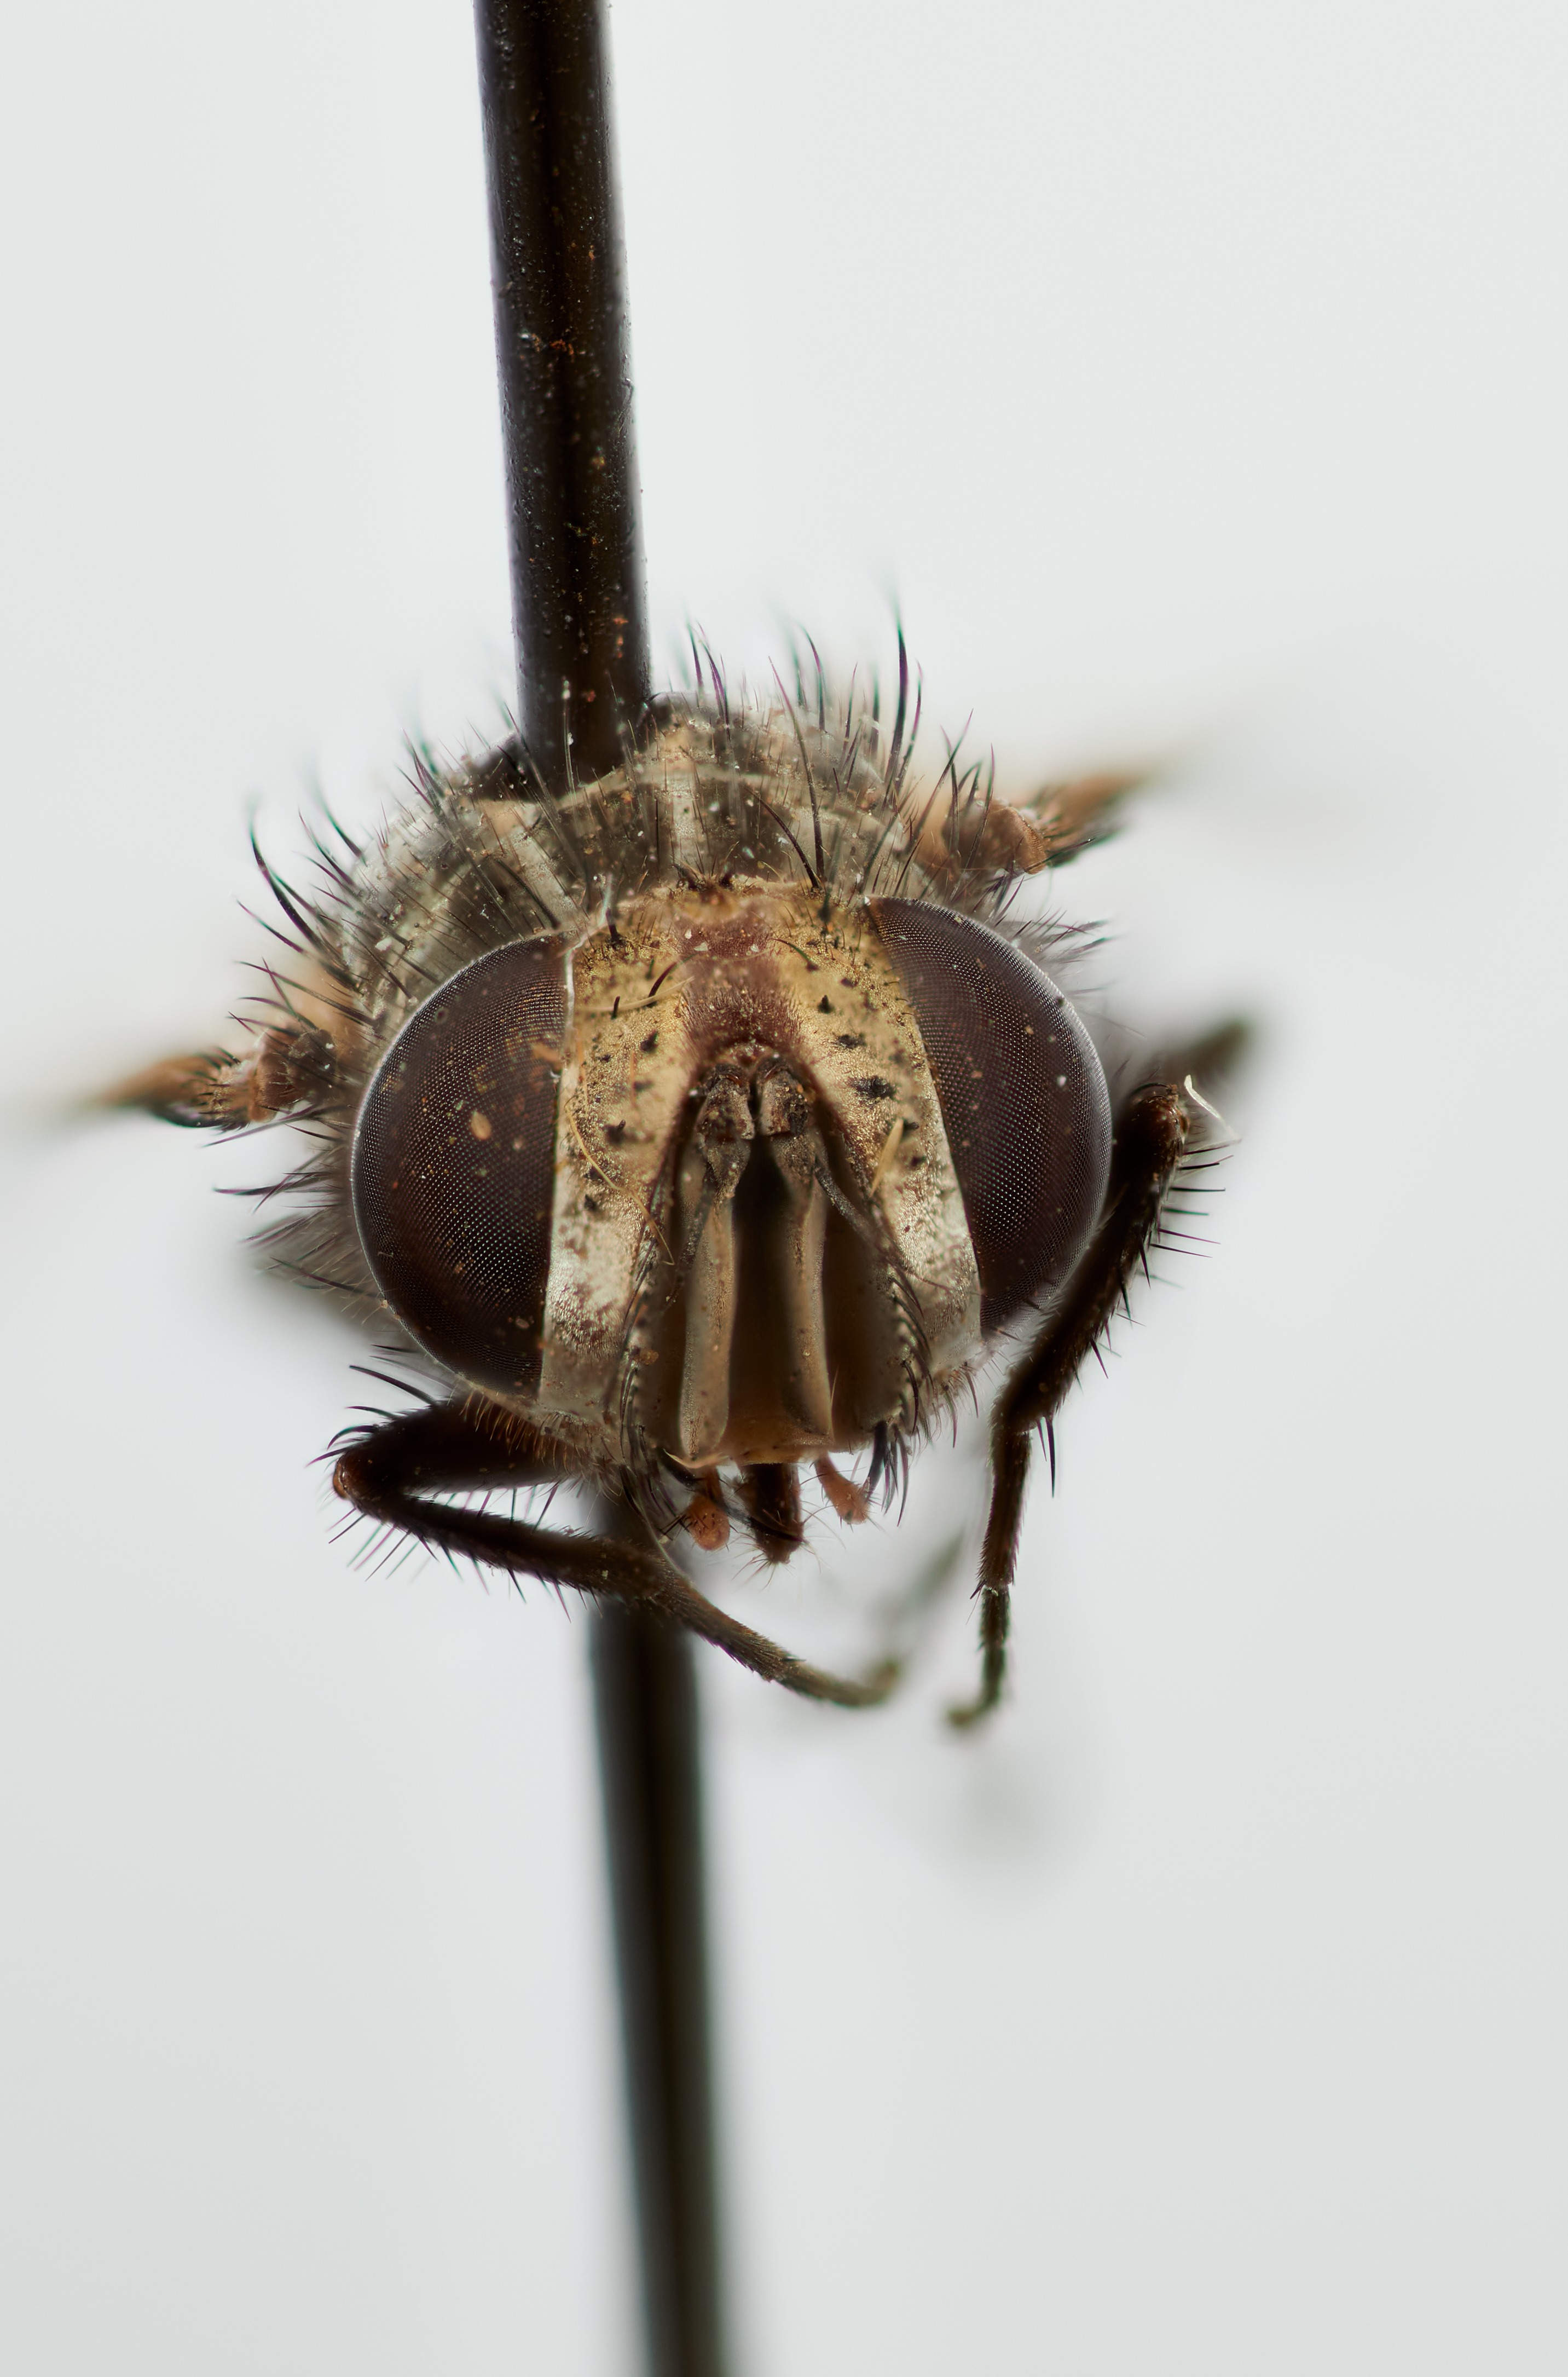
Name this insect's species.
Ypophaemyia malacosomae
